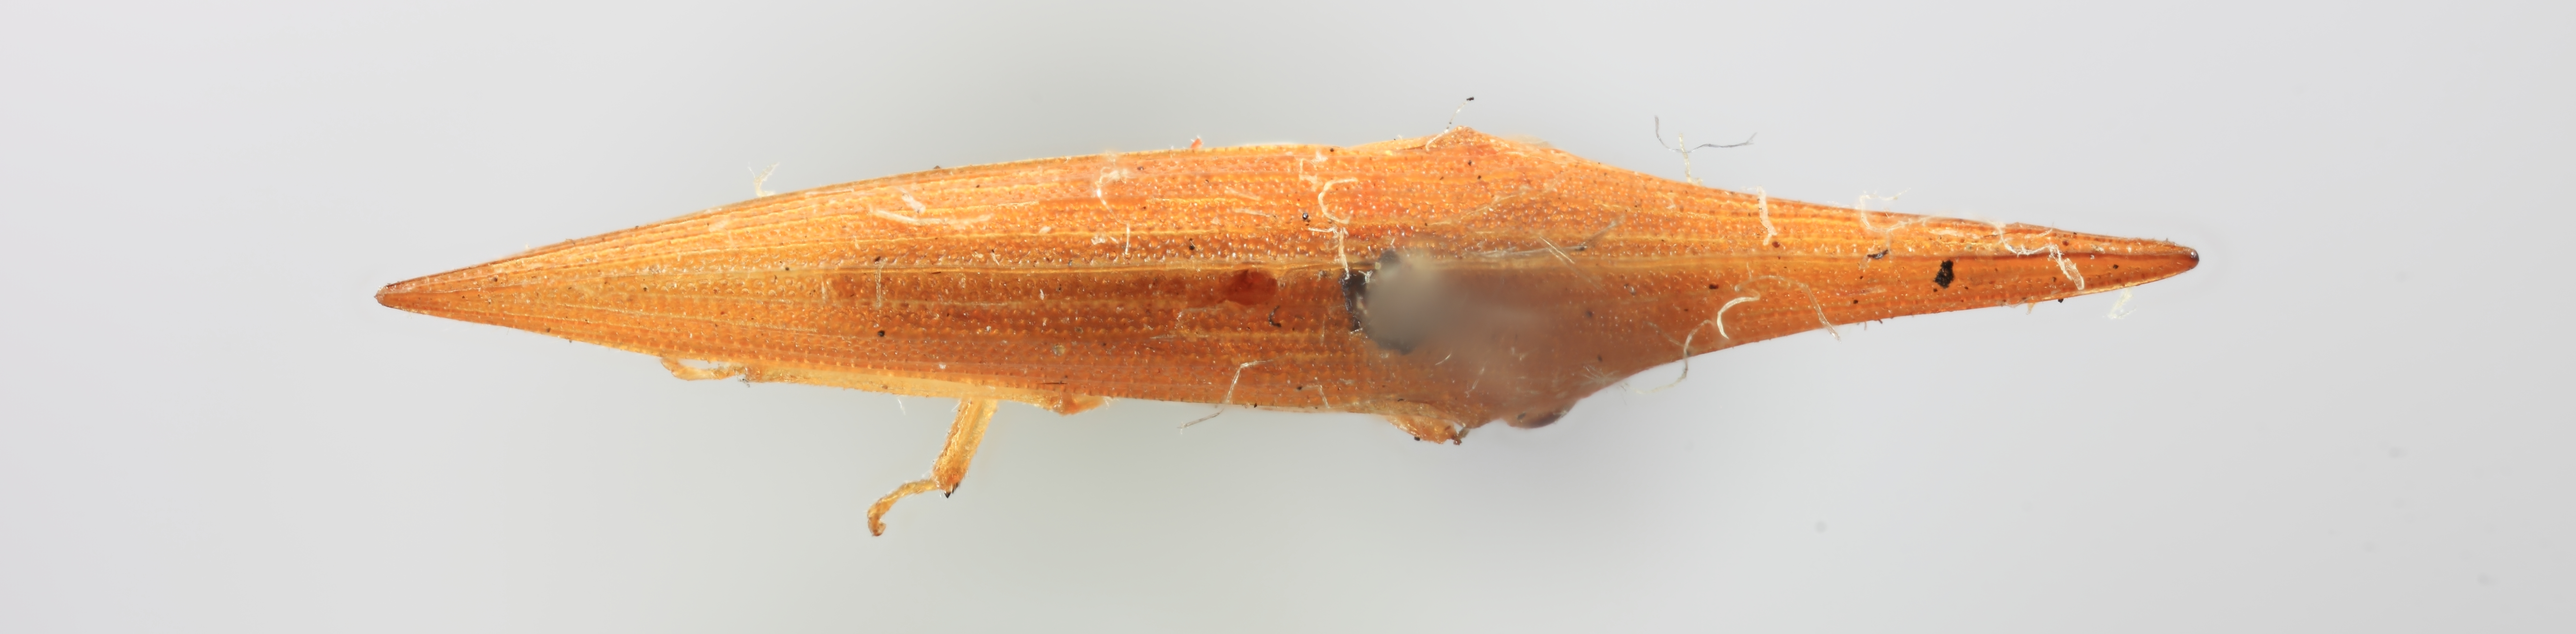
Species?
Polyglyptodes viridis
